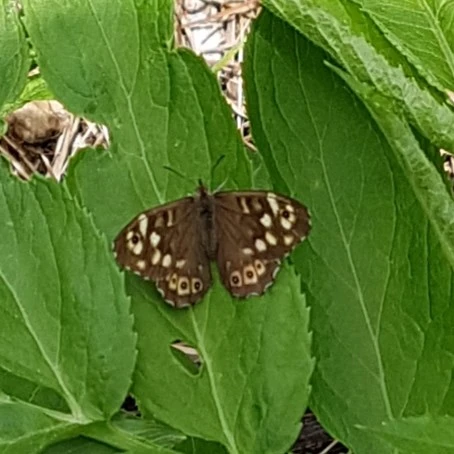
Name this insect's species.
Pararge aegeria
